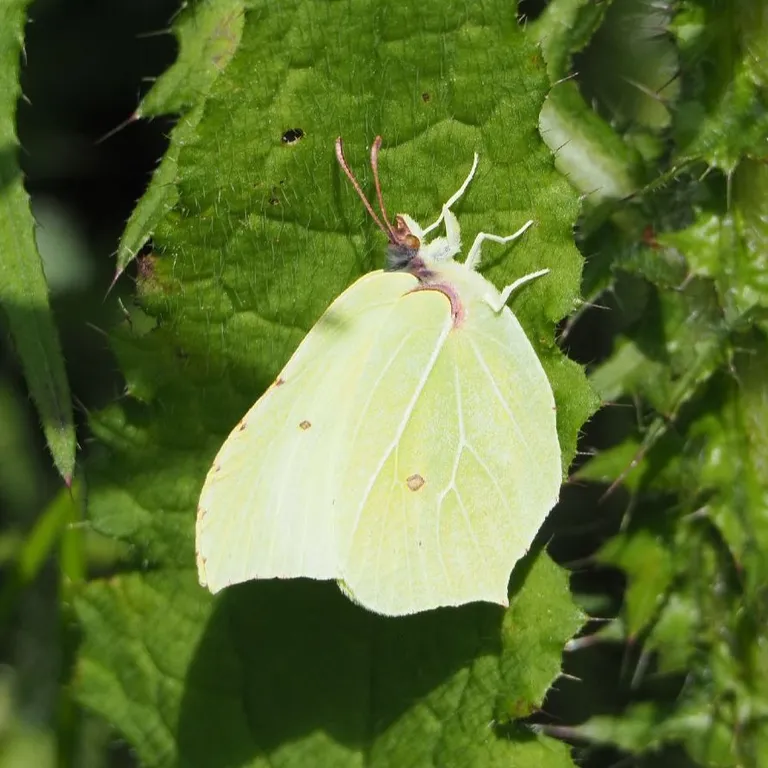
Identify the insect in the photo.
Gonepteryx rhamni
